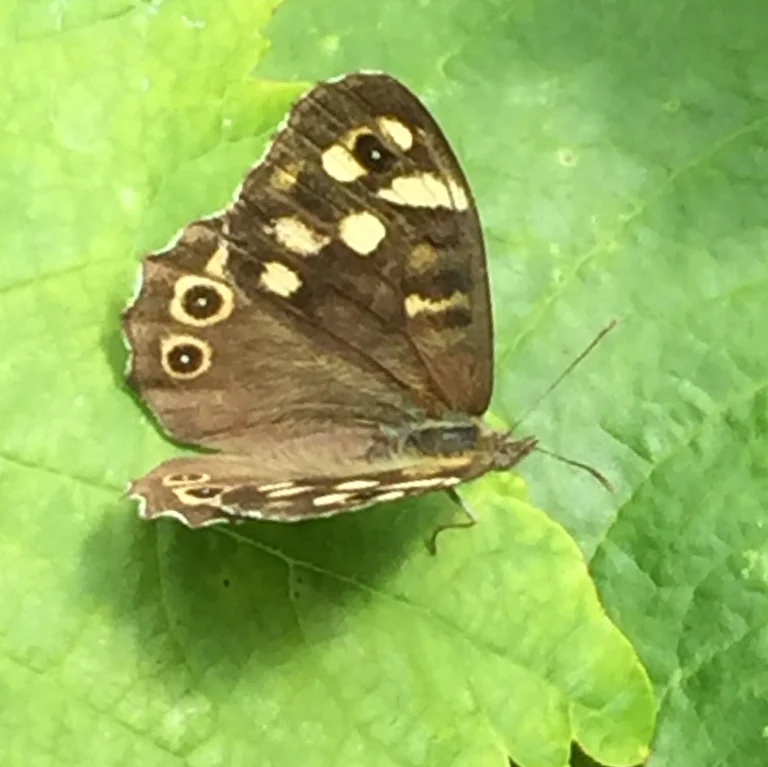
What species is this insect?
Pararge aegeria
